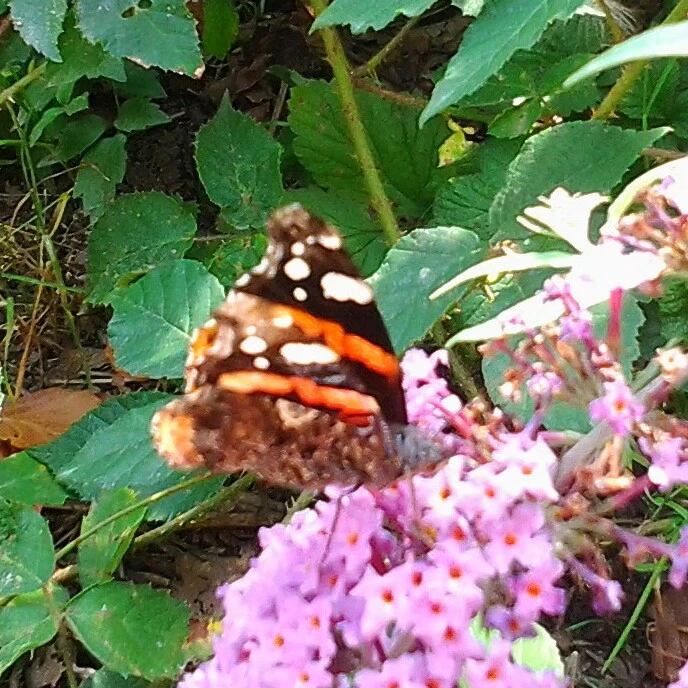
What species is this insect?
Vanessa atalanta
